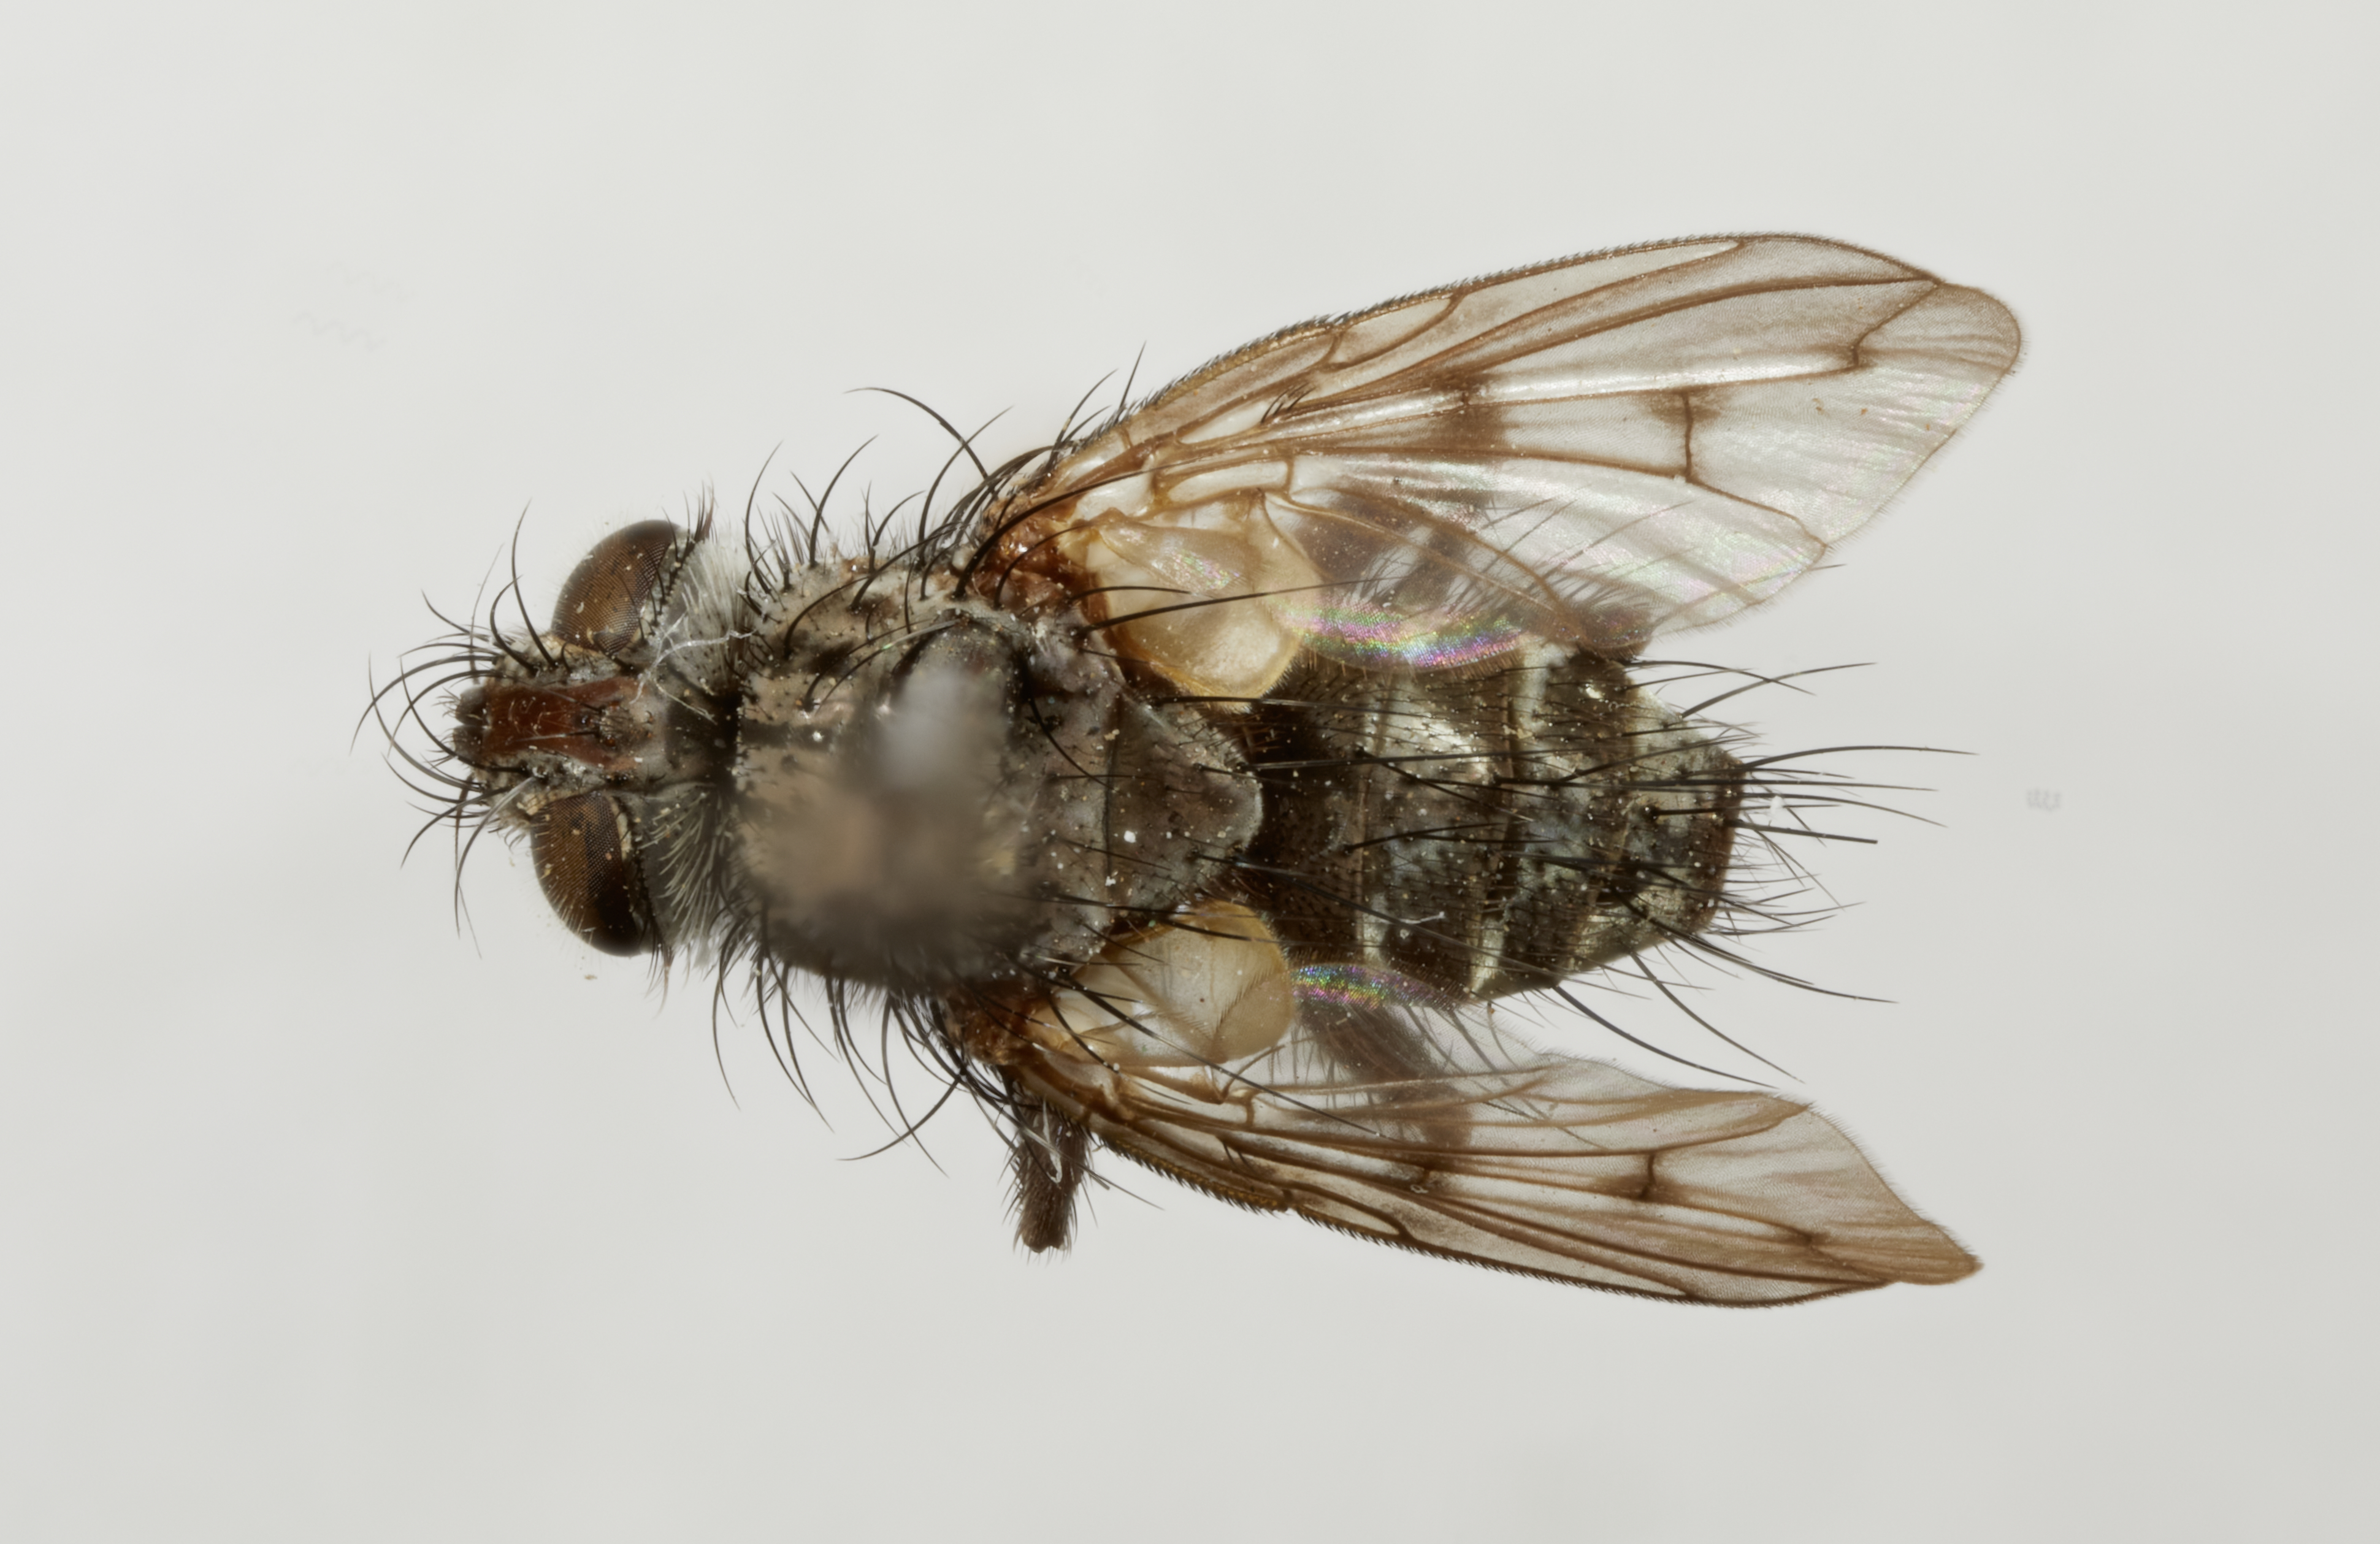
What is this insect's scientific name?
Ollachactia mucronata
